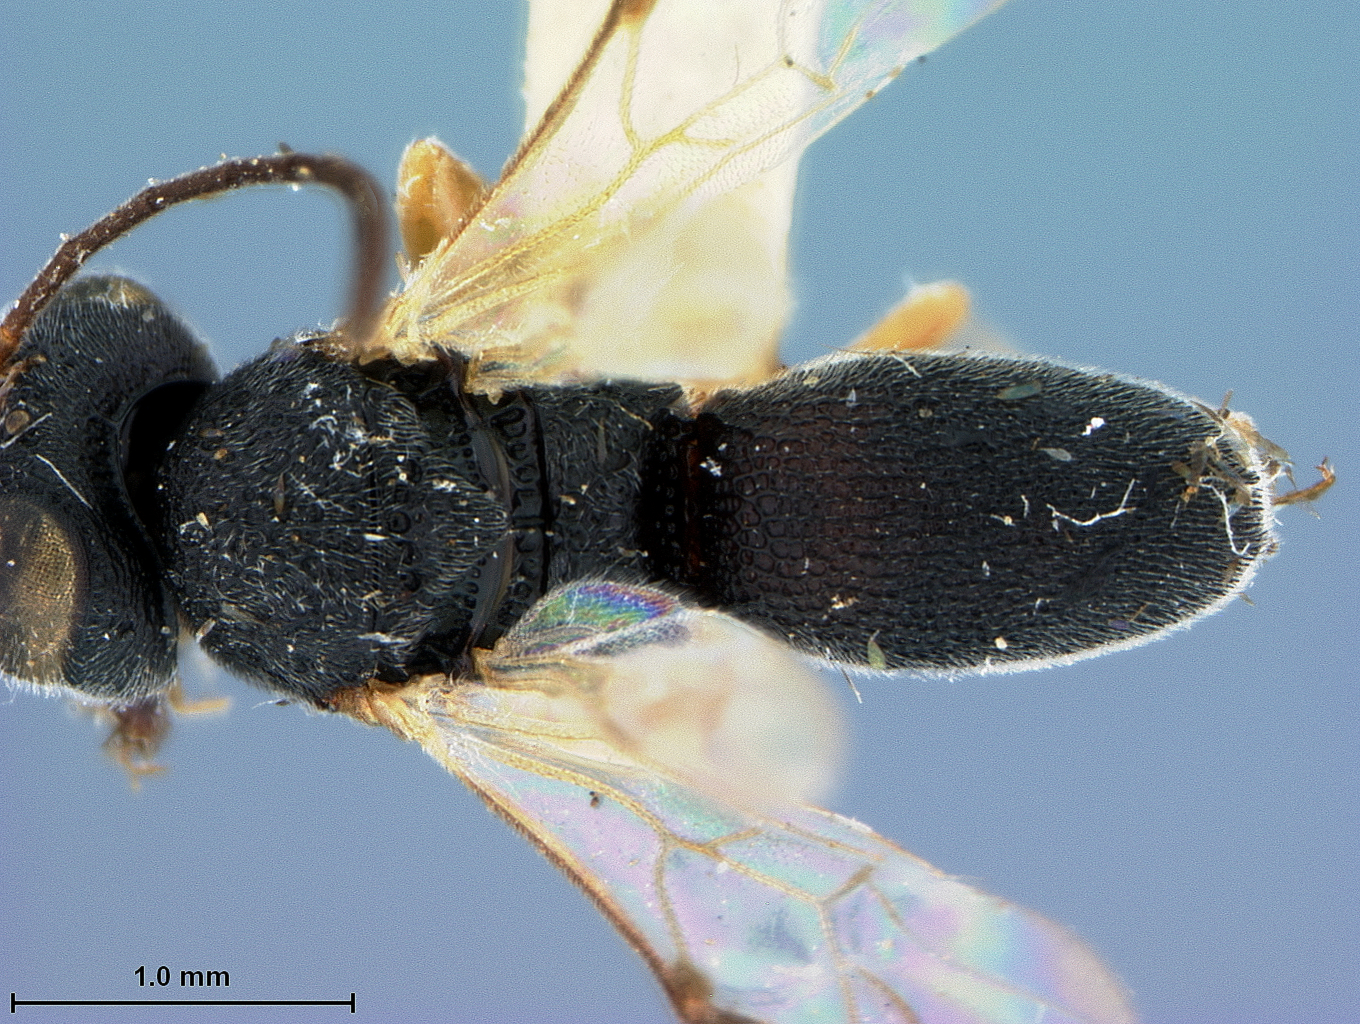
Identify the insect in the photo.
Megachelonus uniformis
